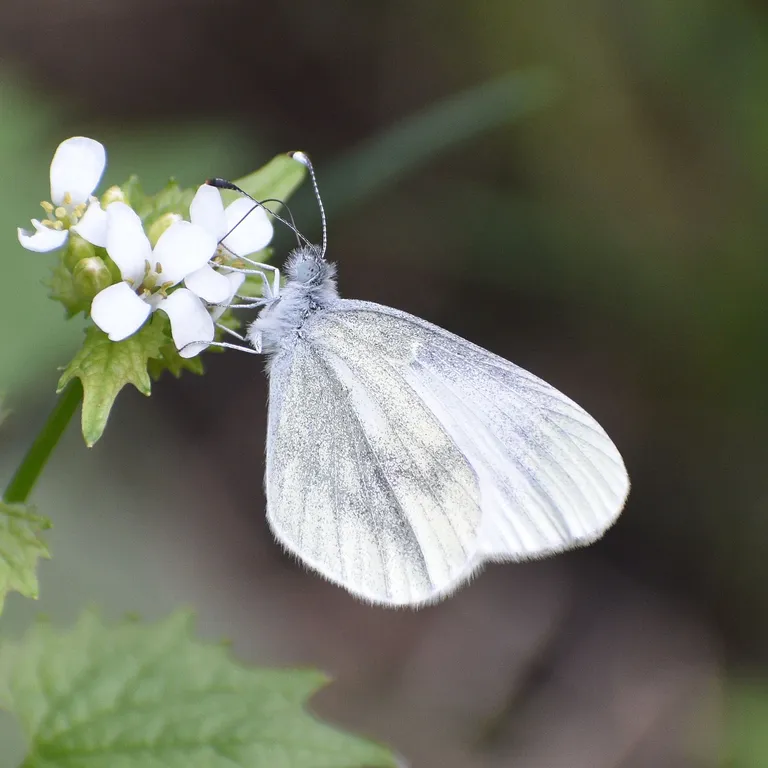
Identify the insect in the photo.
Leptidea sinapis/juvernica
